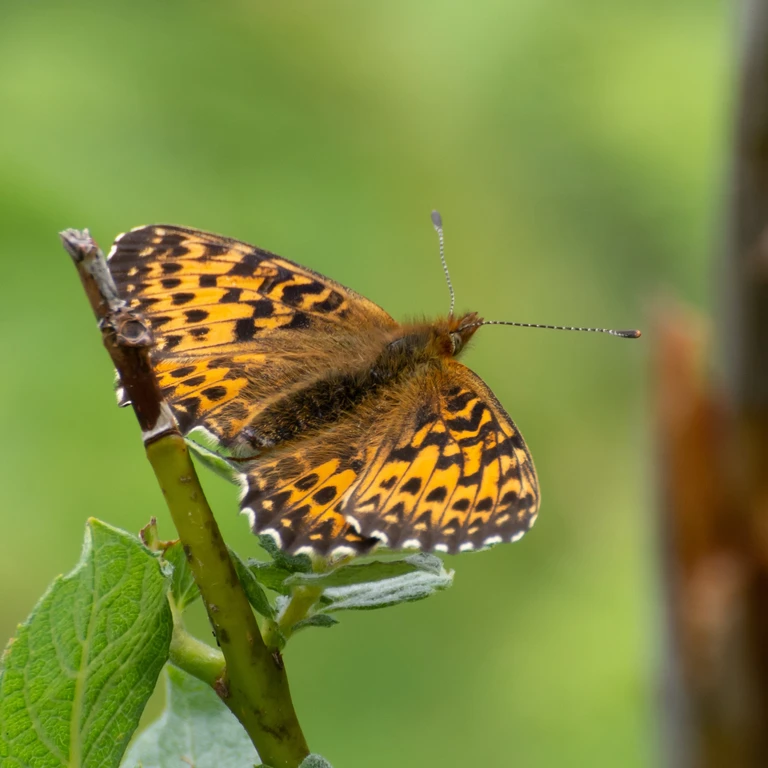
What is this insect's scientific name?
Boloria titania
